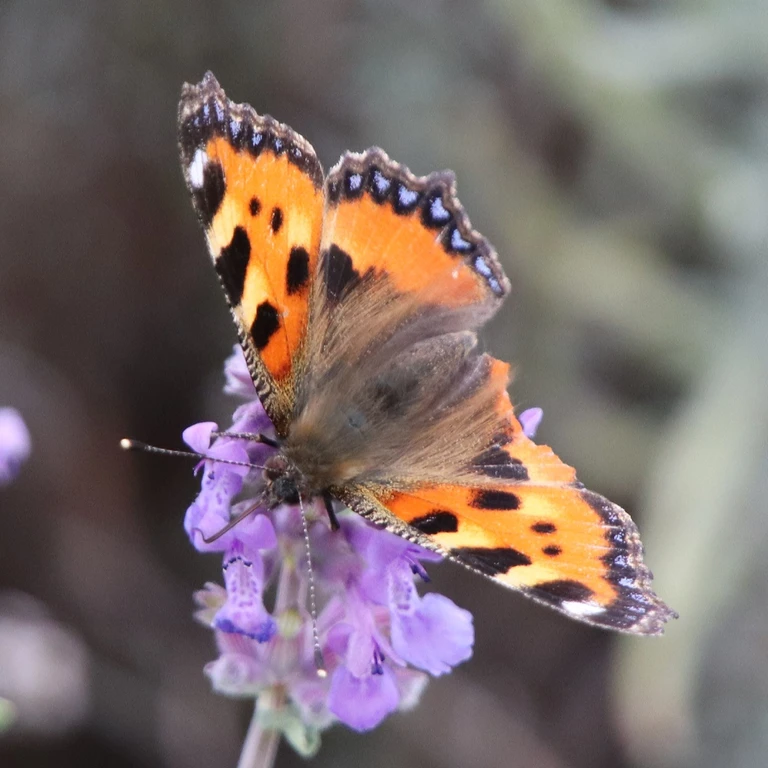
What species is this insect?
Aglais urticae
